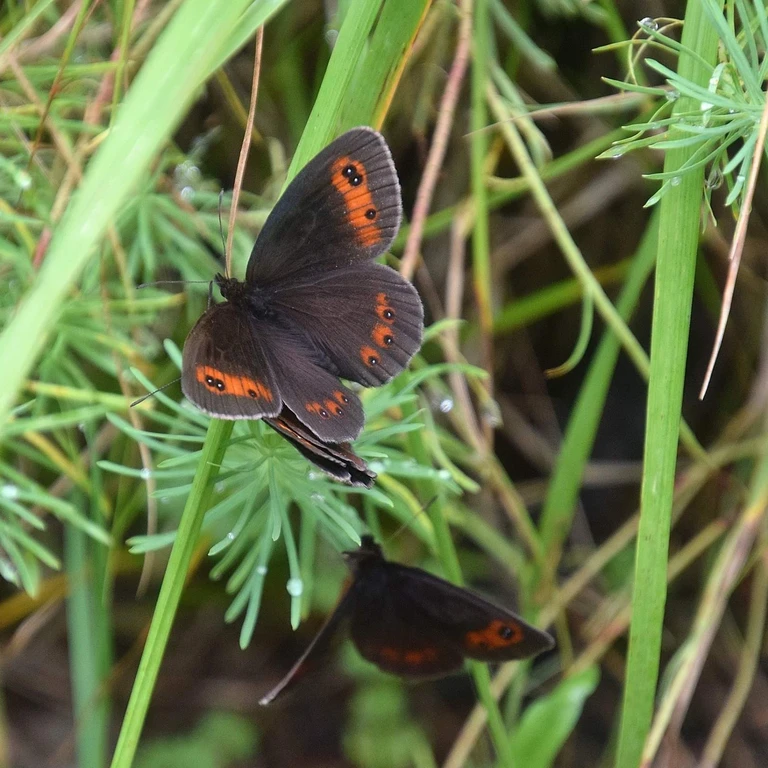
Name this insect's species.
Erebia aethiops
